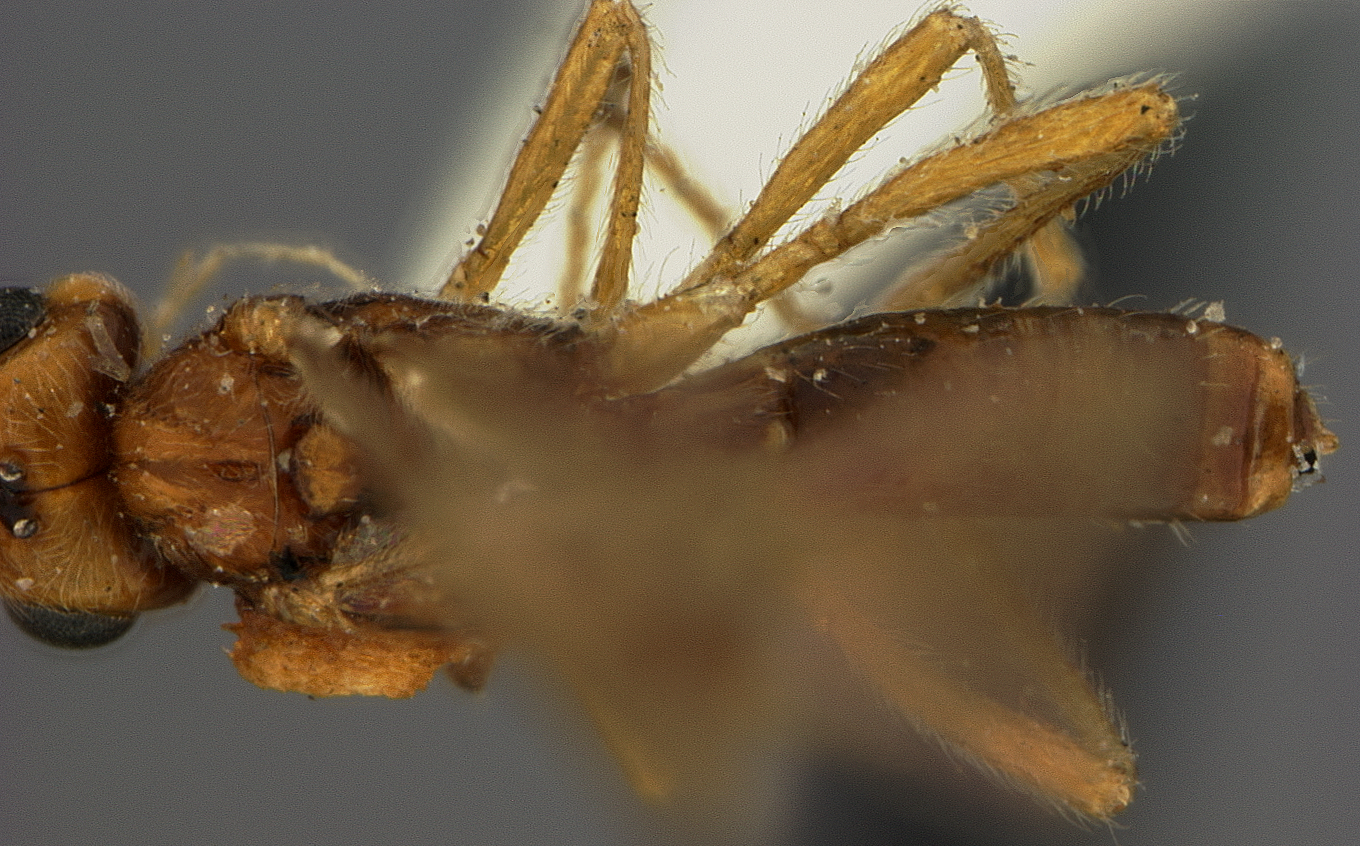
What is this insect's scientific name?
Phaenocarpa formosae
